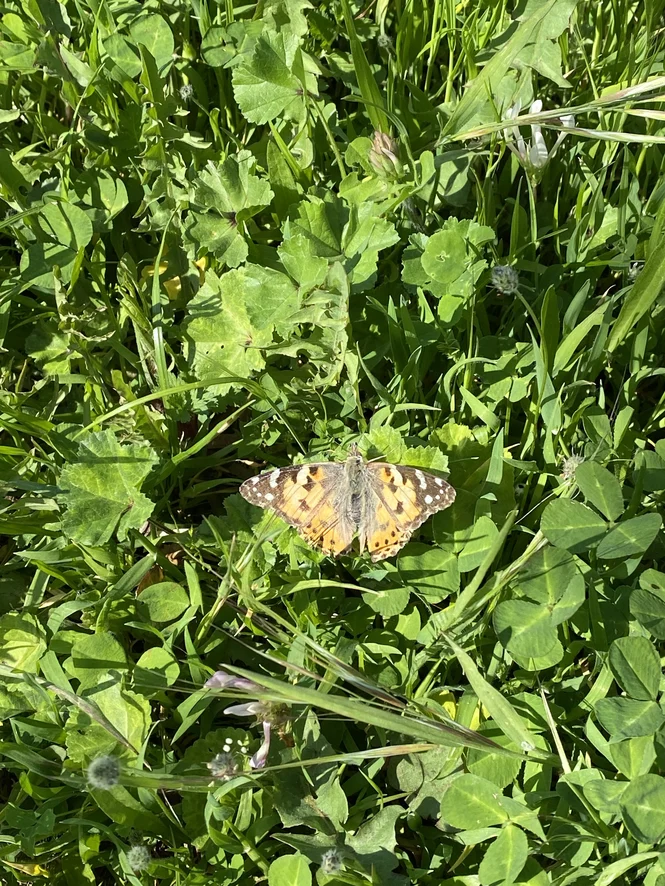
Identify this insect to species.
Vanessa cardui
